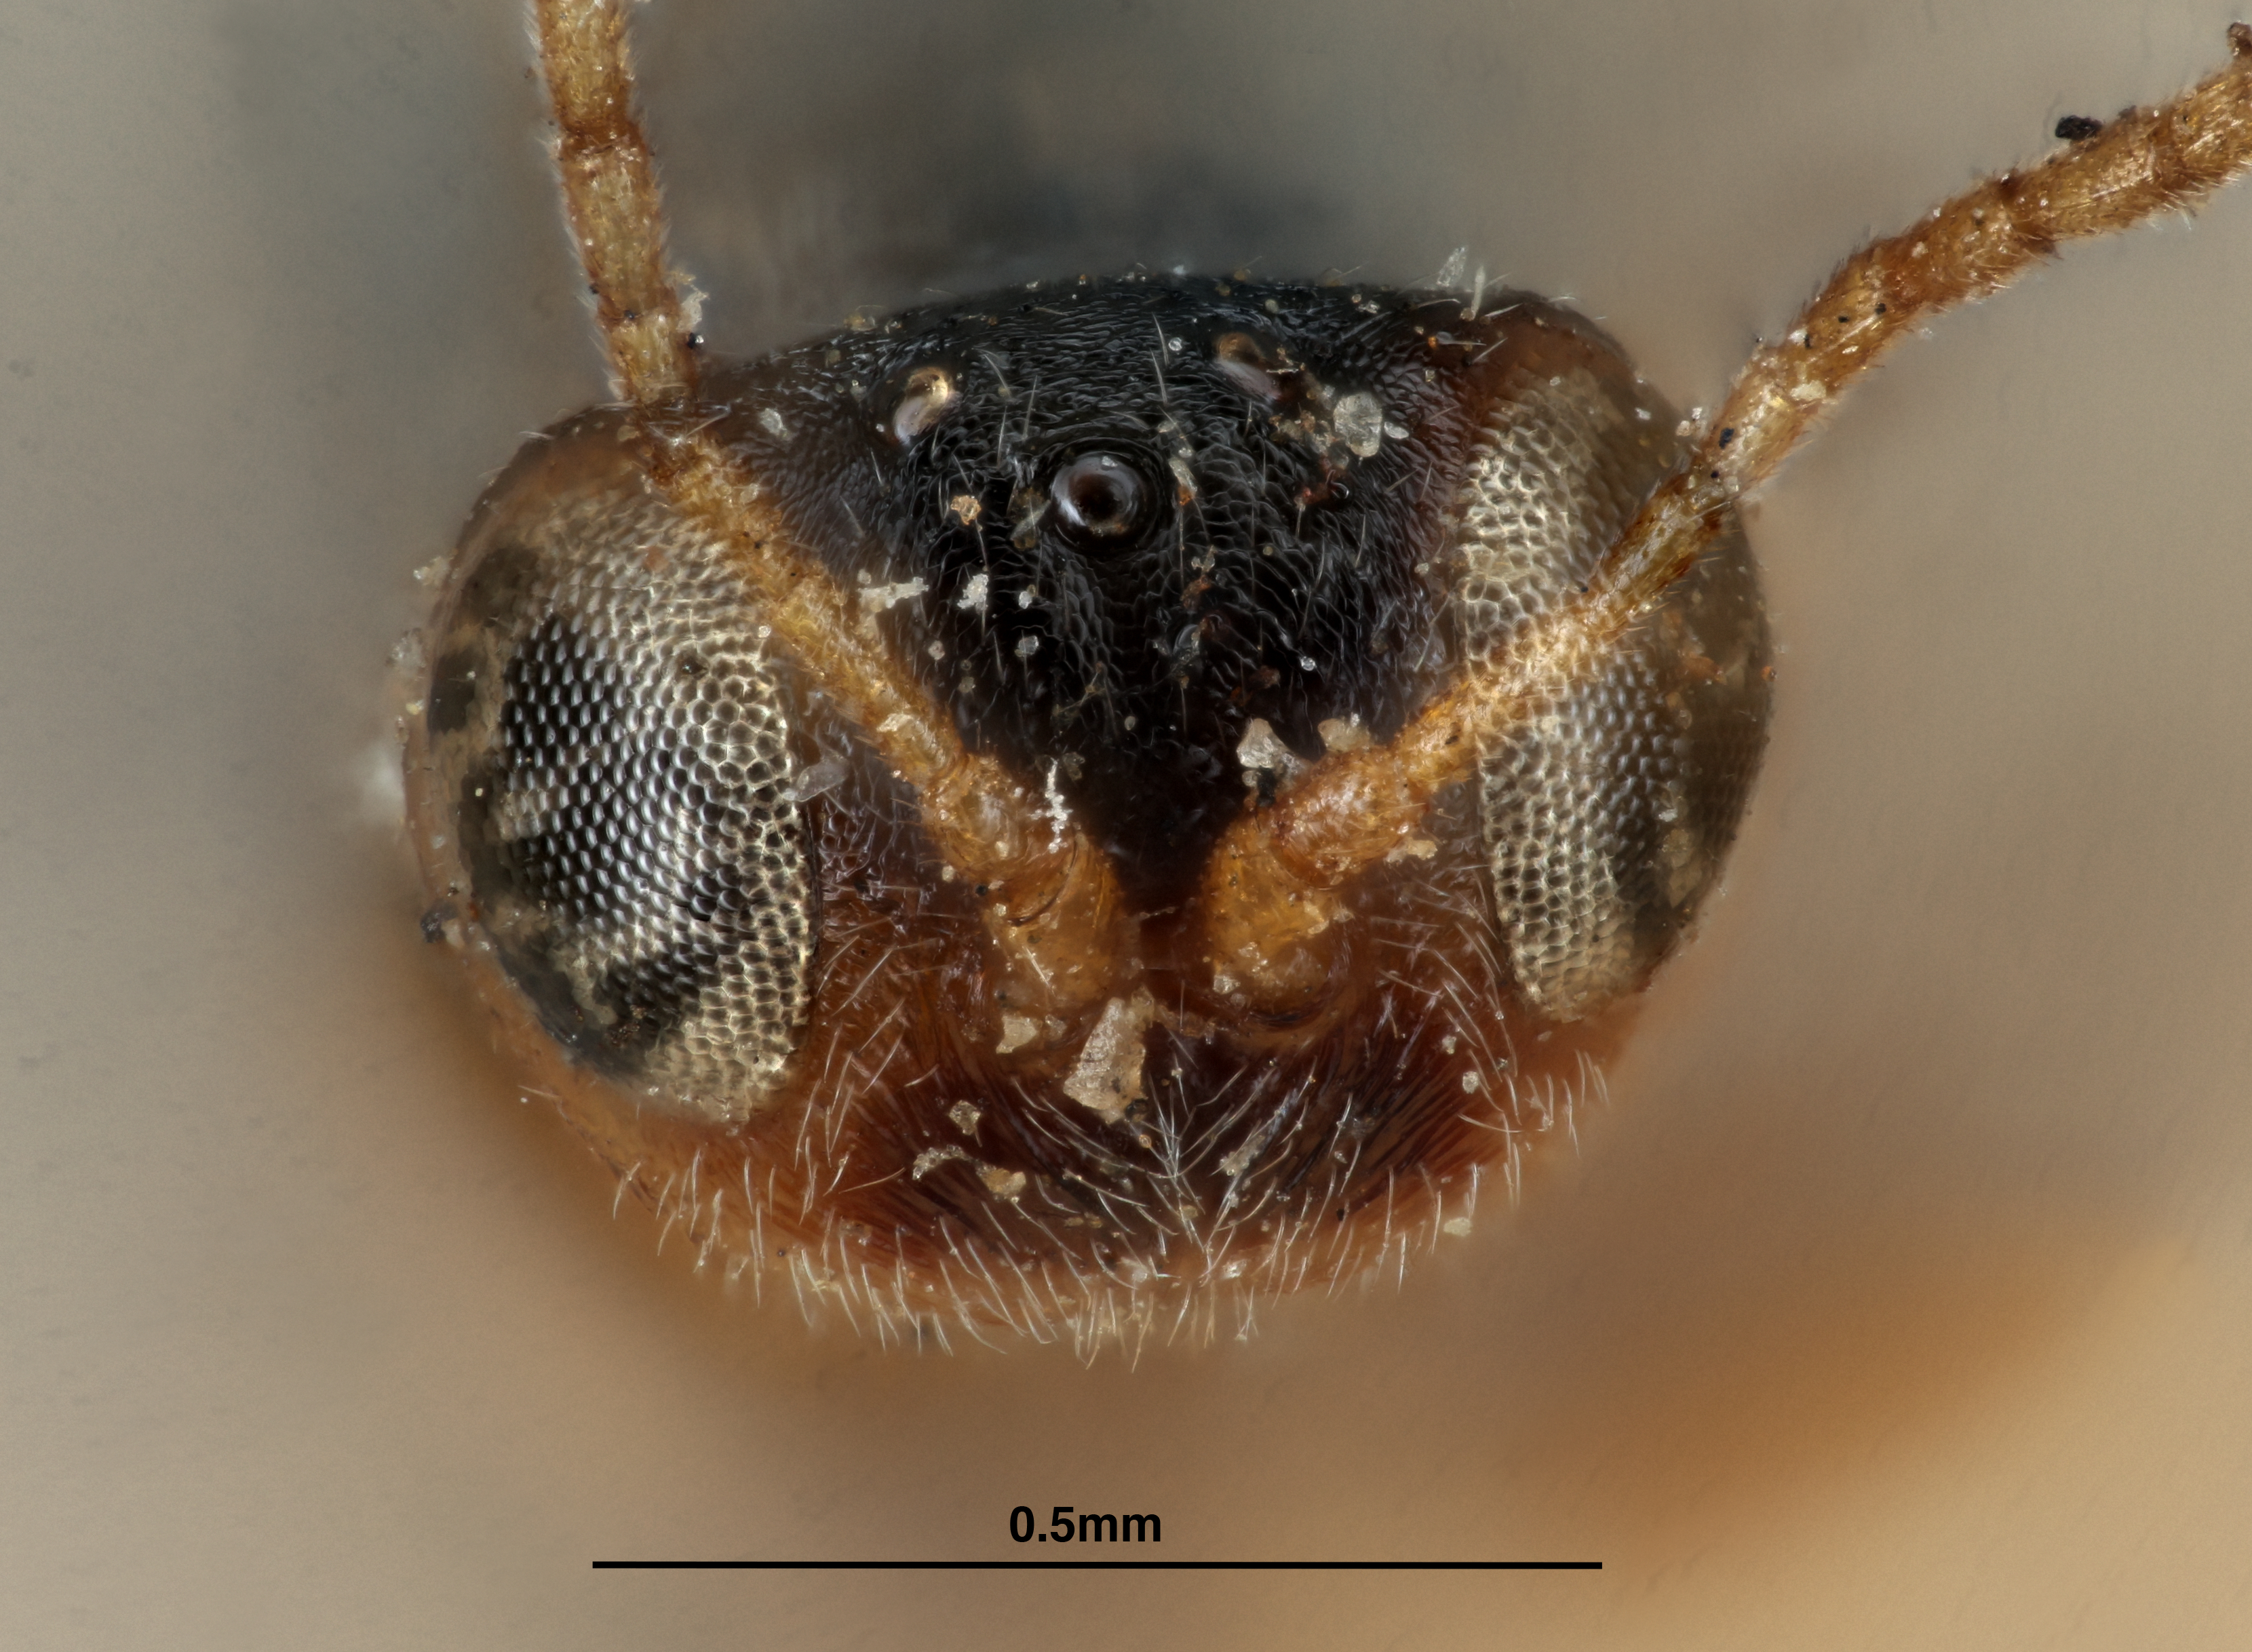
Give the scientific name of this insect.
Synergus brevicornis
